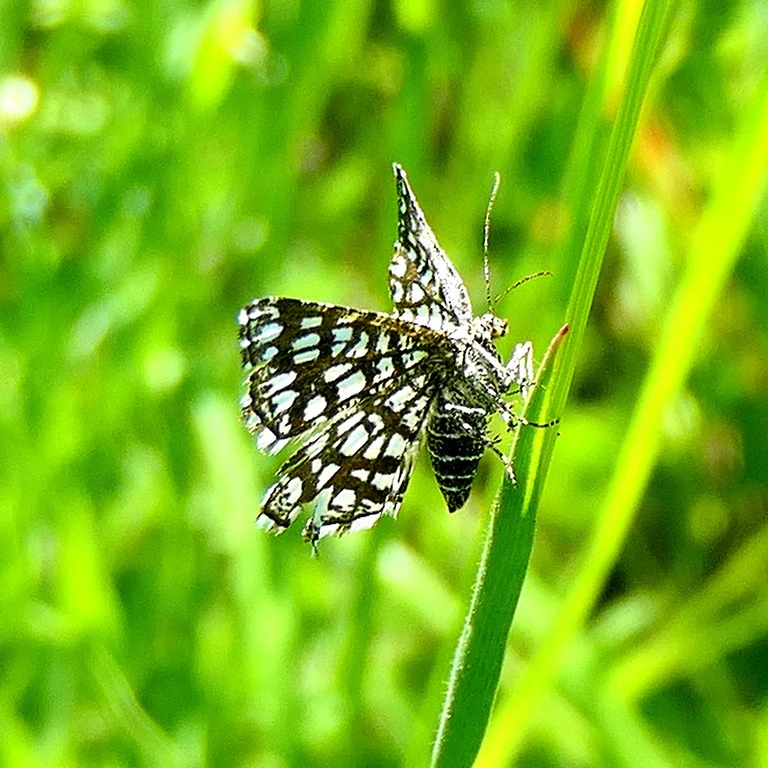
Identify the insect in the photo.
Chiasmia clathrata
